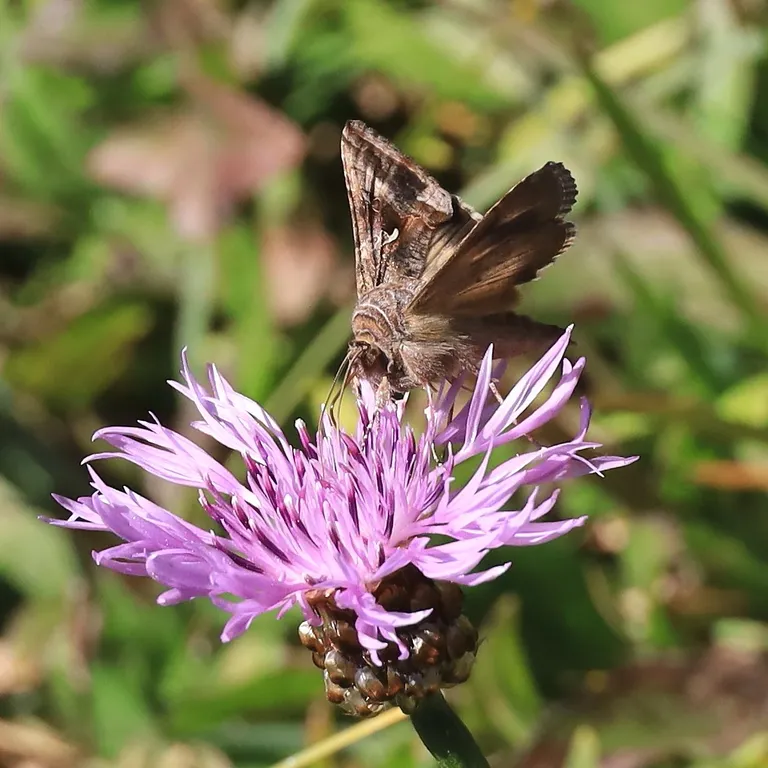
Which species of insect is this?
Autographa gamma
